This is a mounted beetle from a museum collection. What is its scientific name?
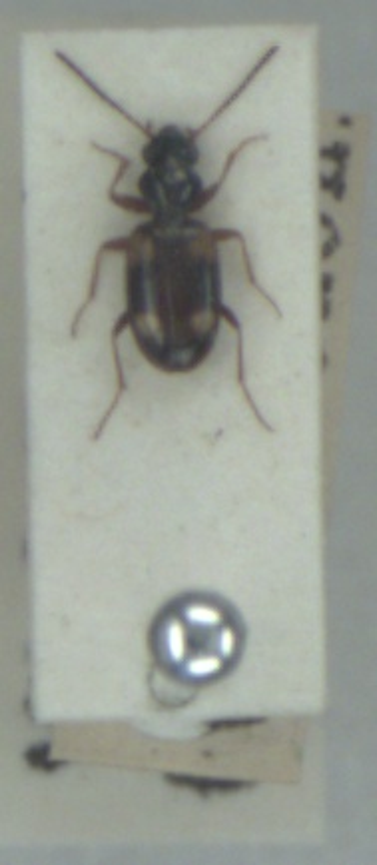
Bembidion quadrimaculatum
